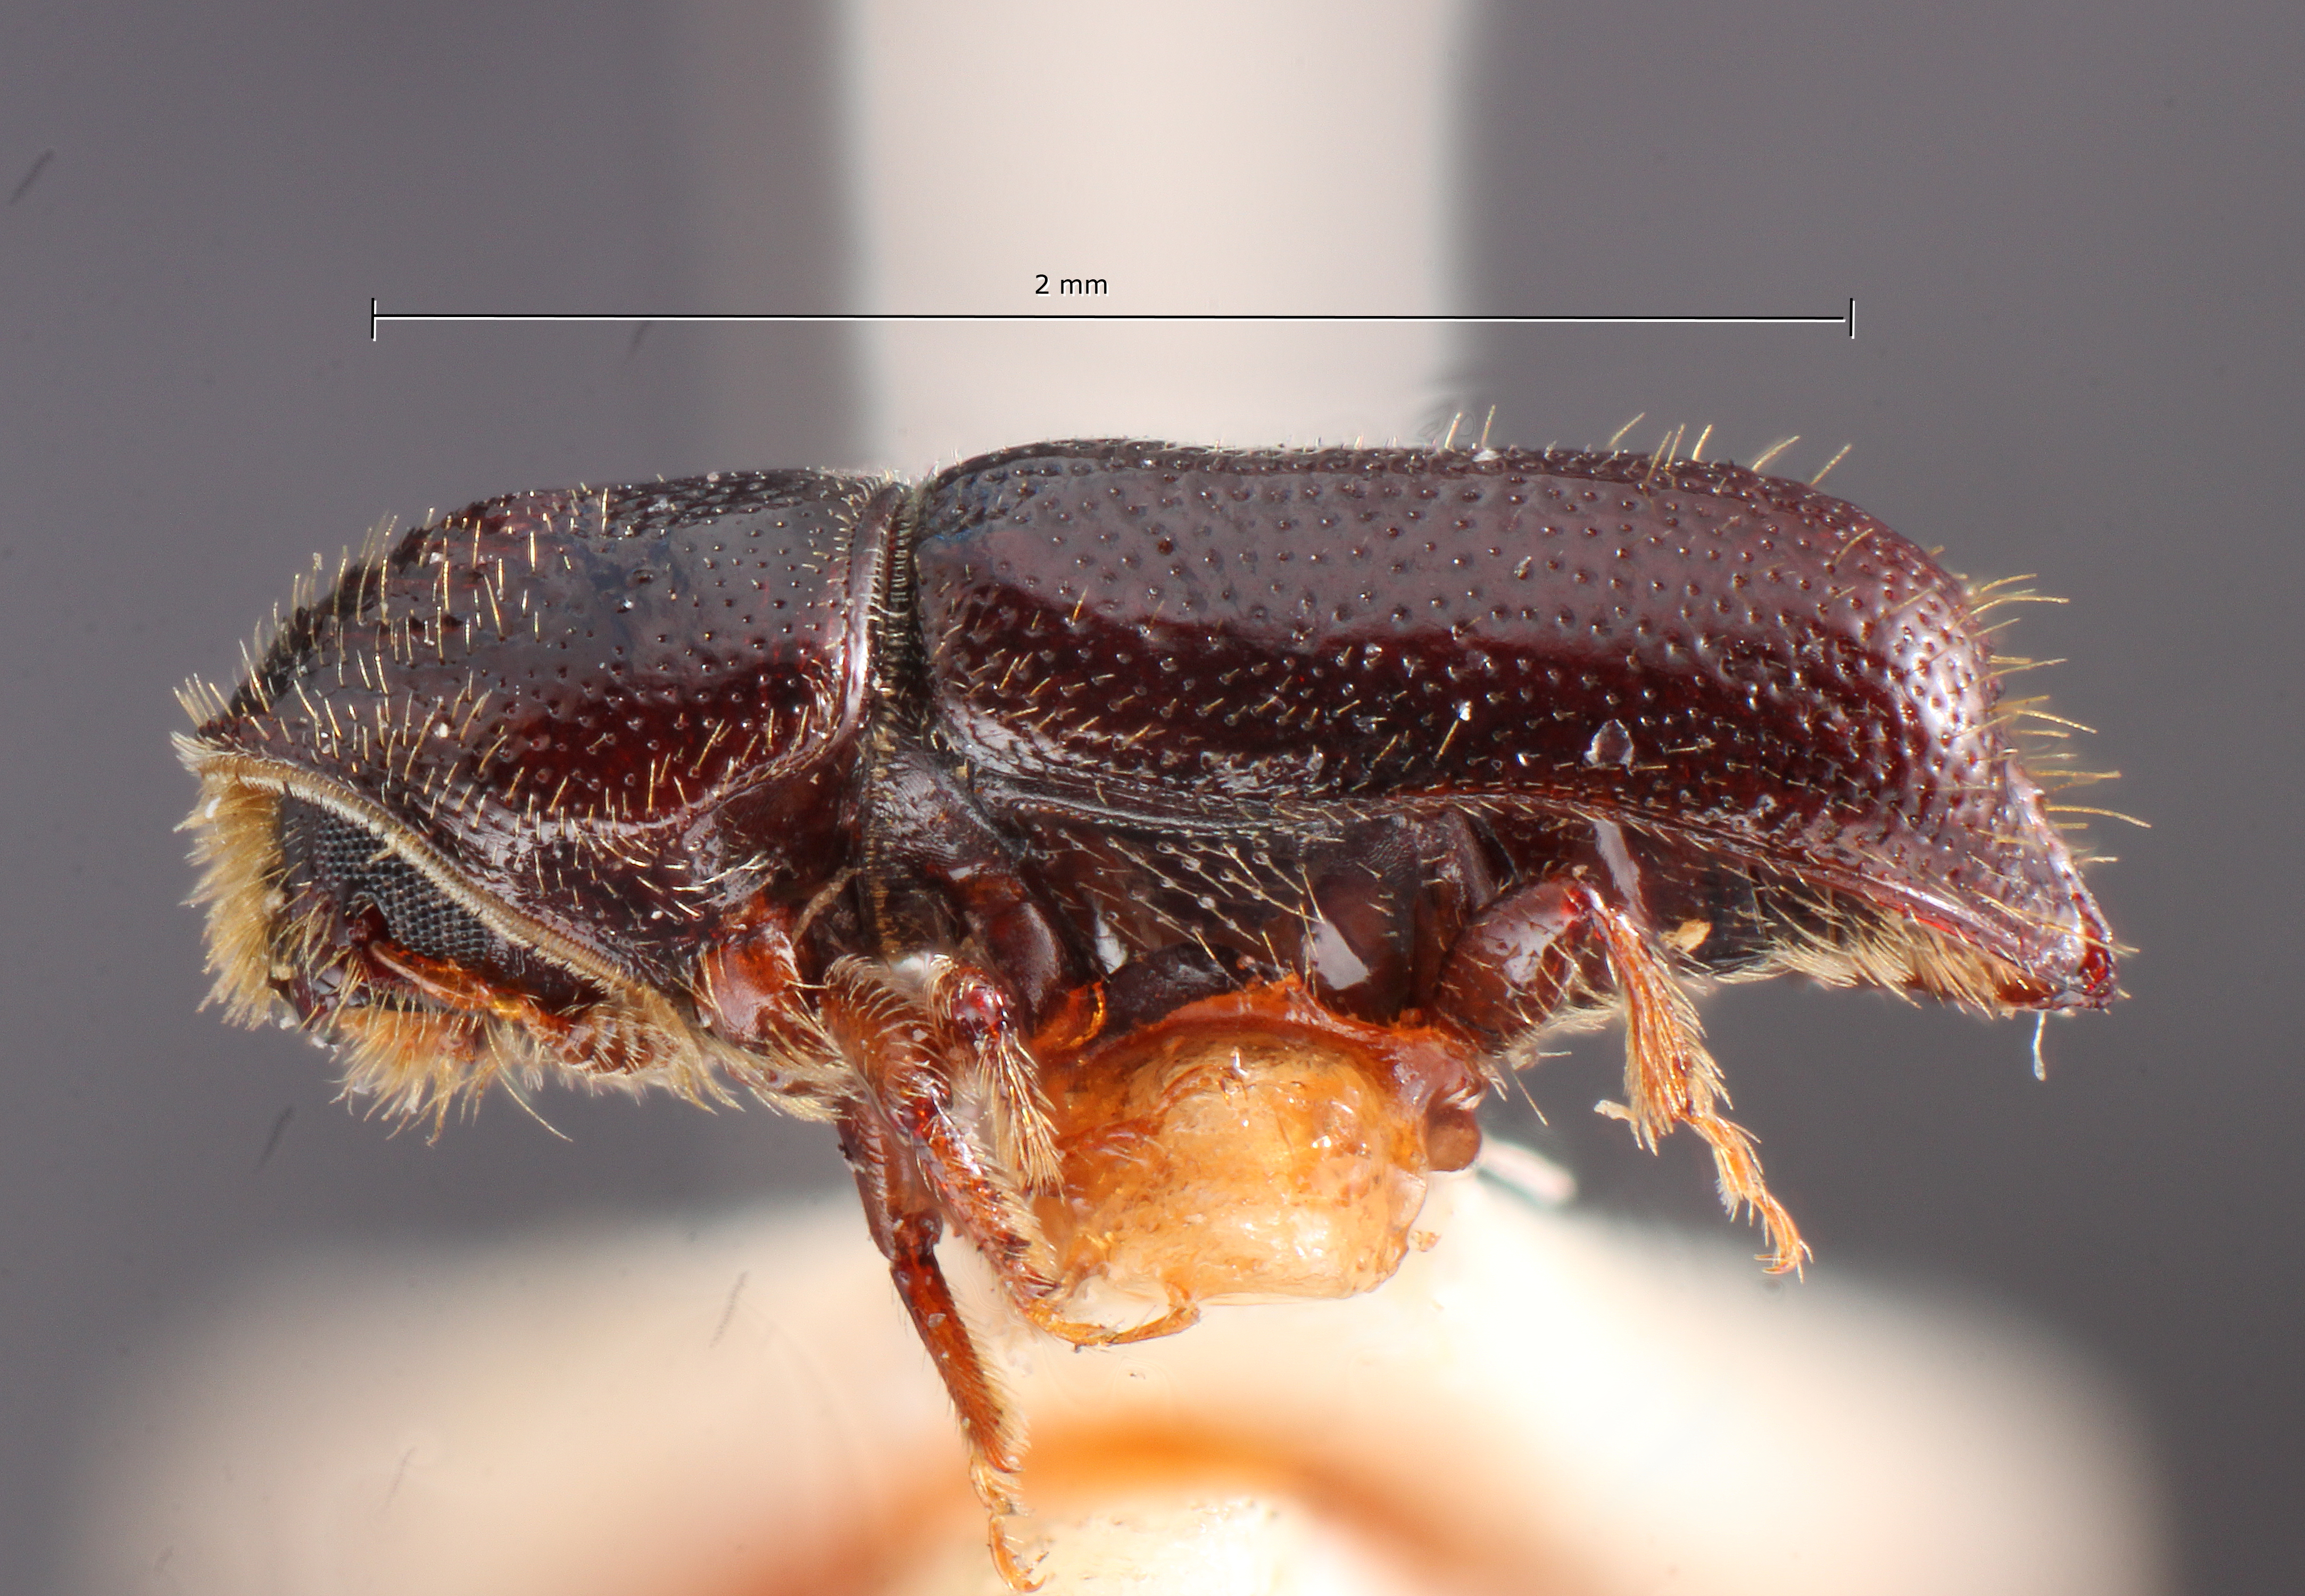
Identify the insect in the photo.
Pityophthorus mexicanus
